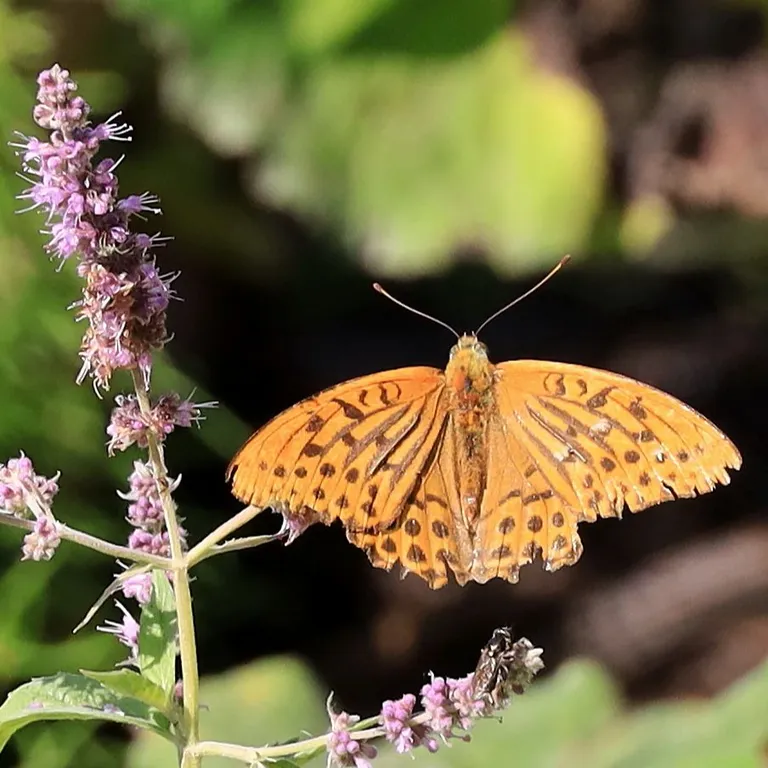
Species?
Argynnis paphia
